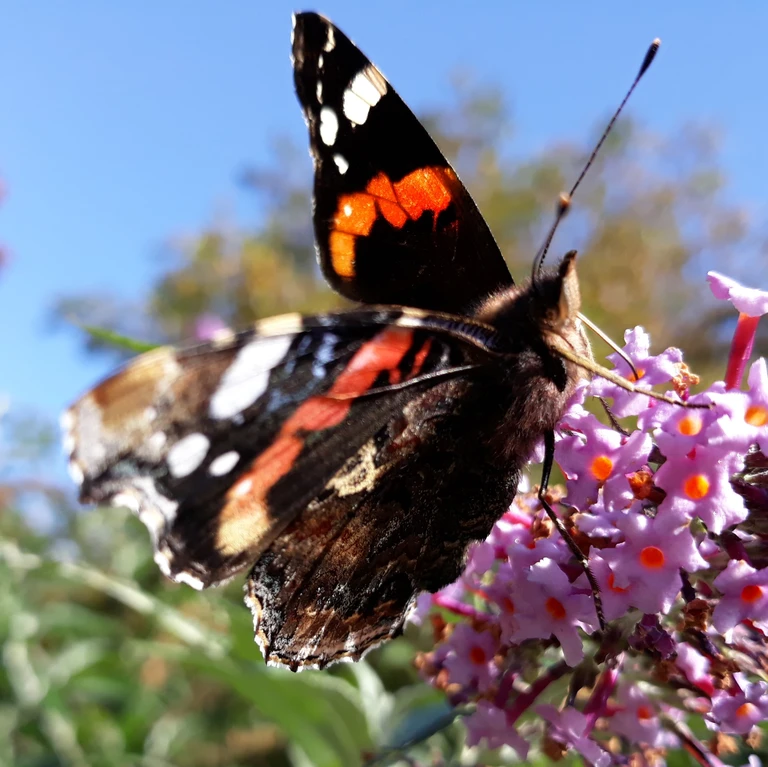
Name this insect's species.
Vanessa atalanta
